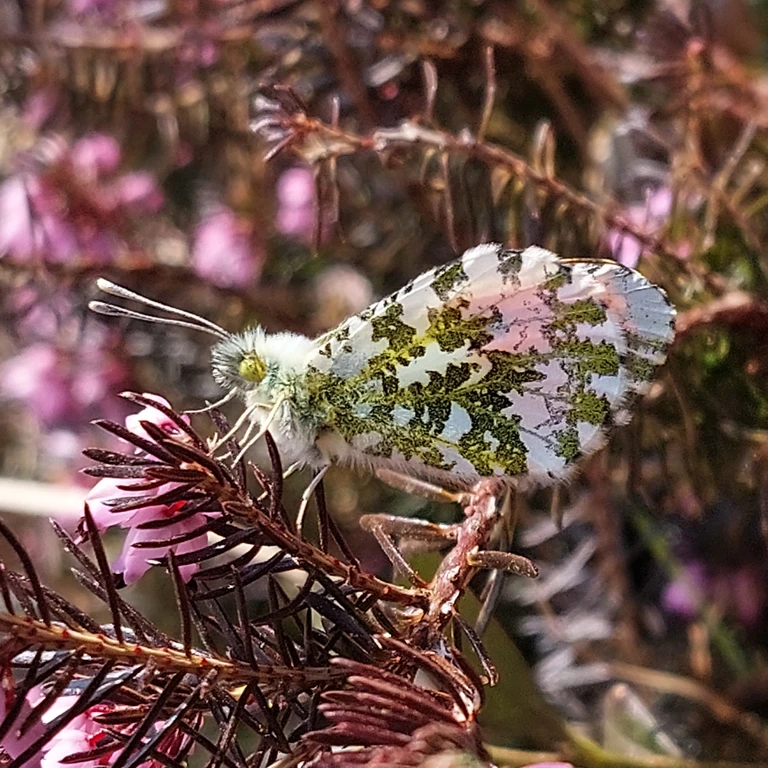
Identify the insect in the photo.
Anthocharis cardamines
